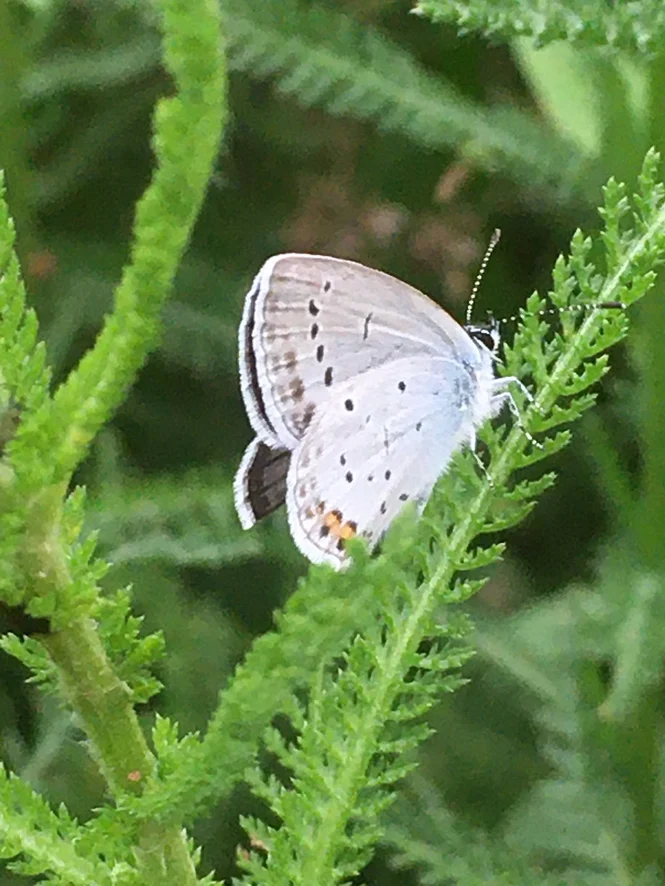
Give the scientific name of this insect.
Cupido argiades (also Elkalyce argiades)
